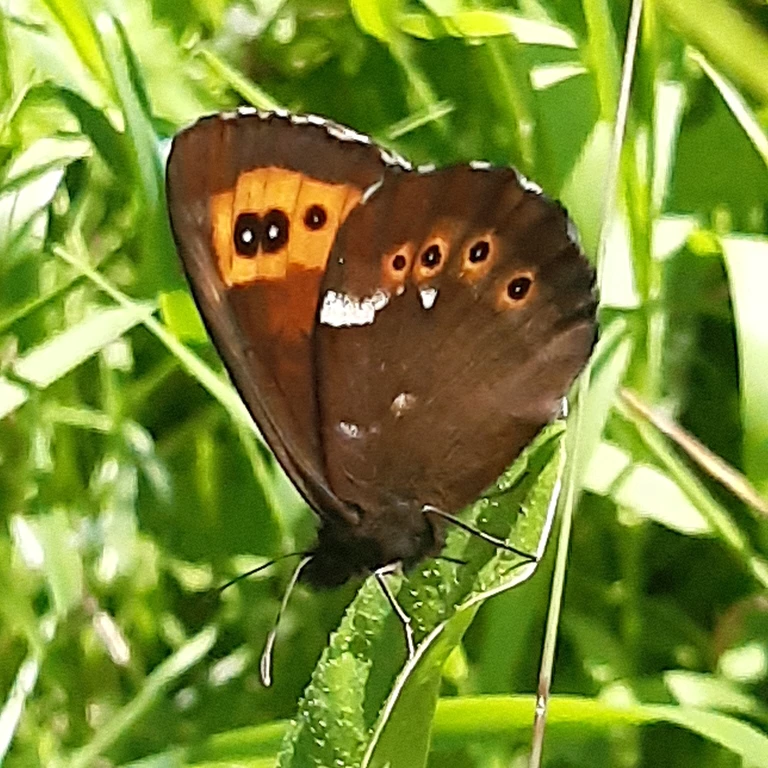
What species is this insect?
Erebia ligea
